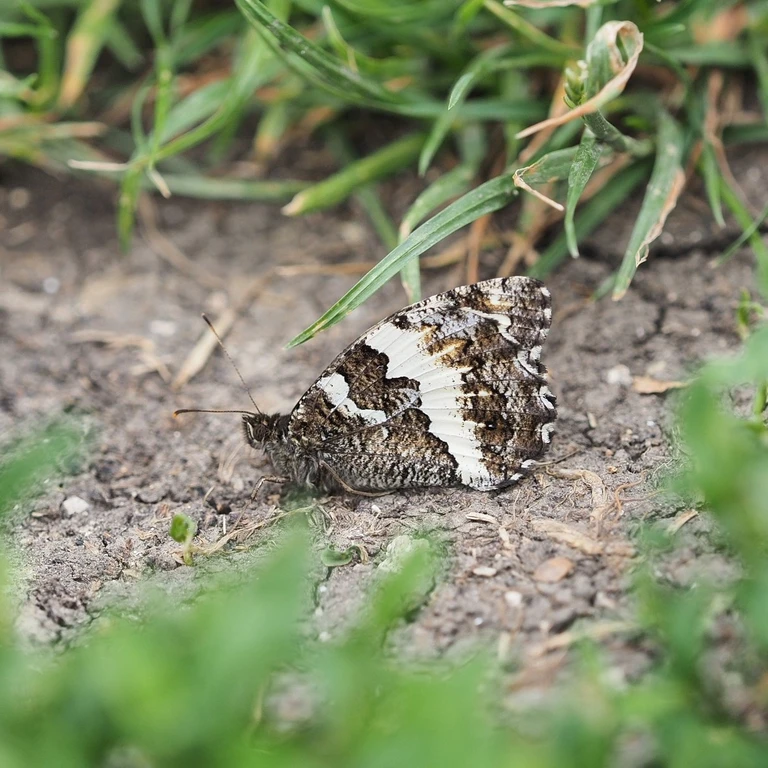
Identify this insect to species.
Brintesia circe
